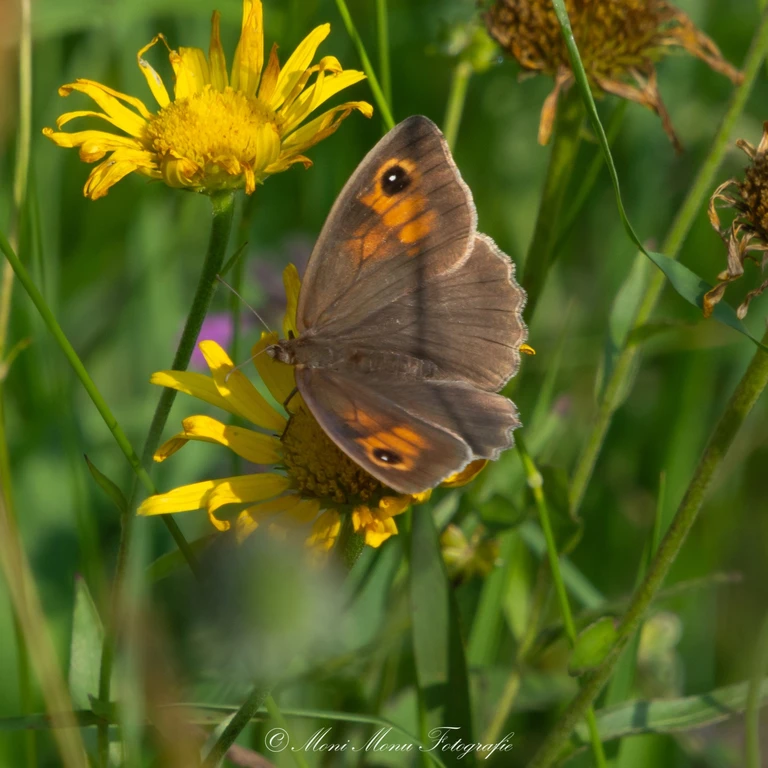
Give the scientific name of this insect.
Maniola jurtina
